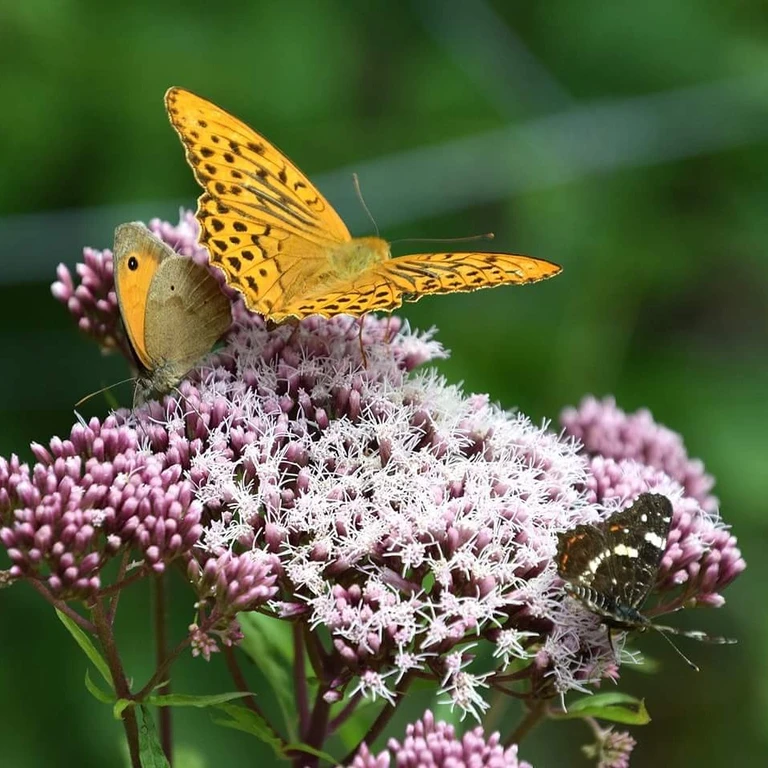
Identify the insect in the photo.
Maniola jurtina
